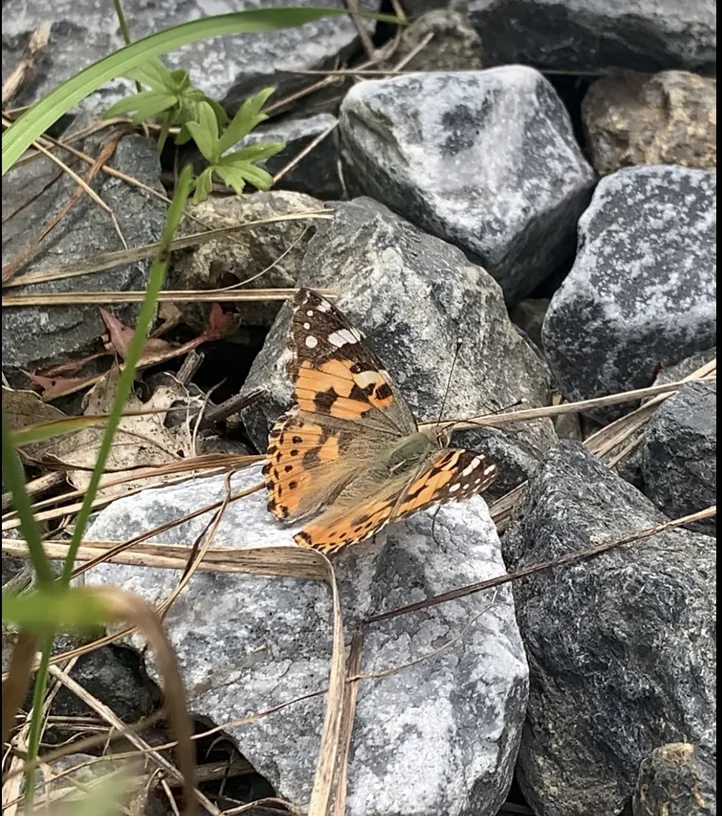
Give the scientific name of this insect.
Vanessa cardui
